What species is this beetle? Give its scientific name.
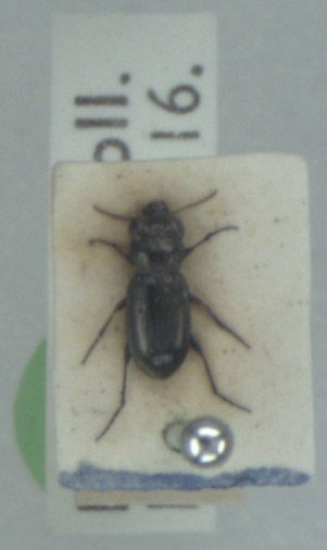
Notiophilus aquaticus
